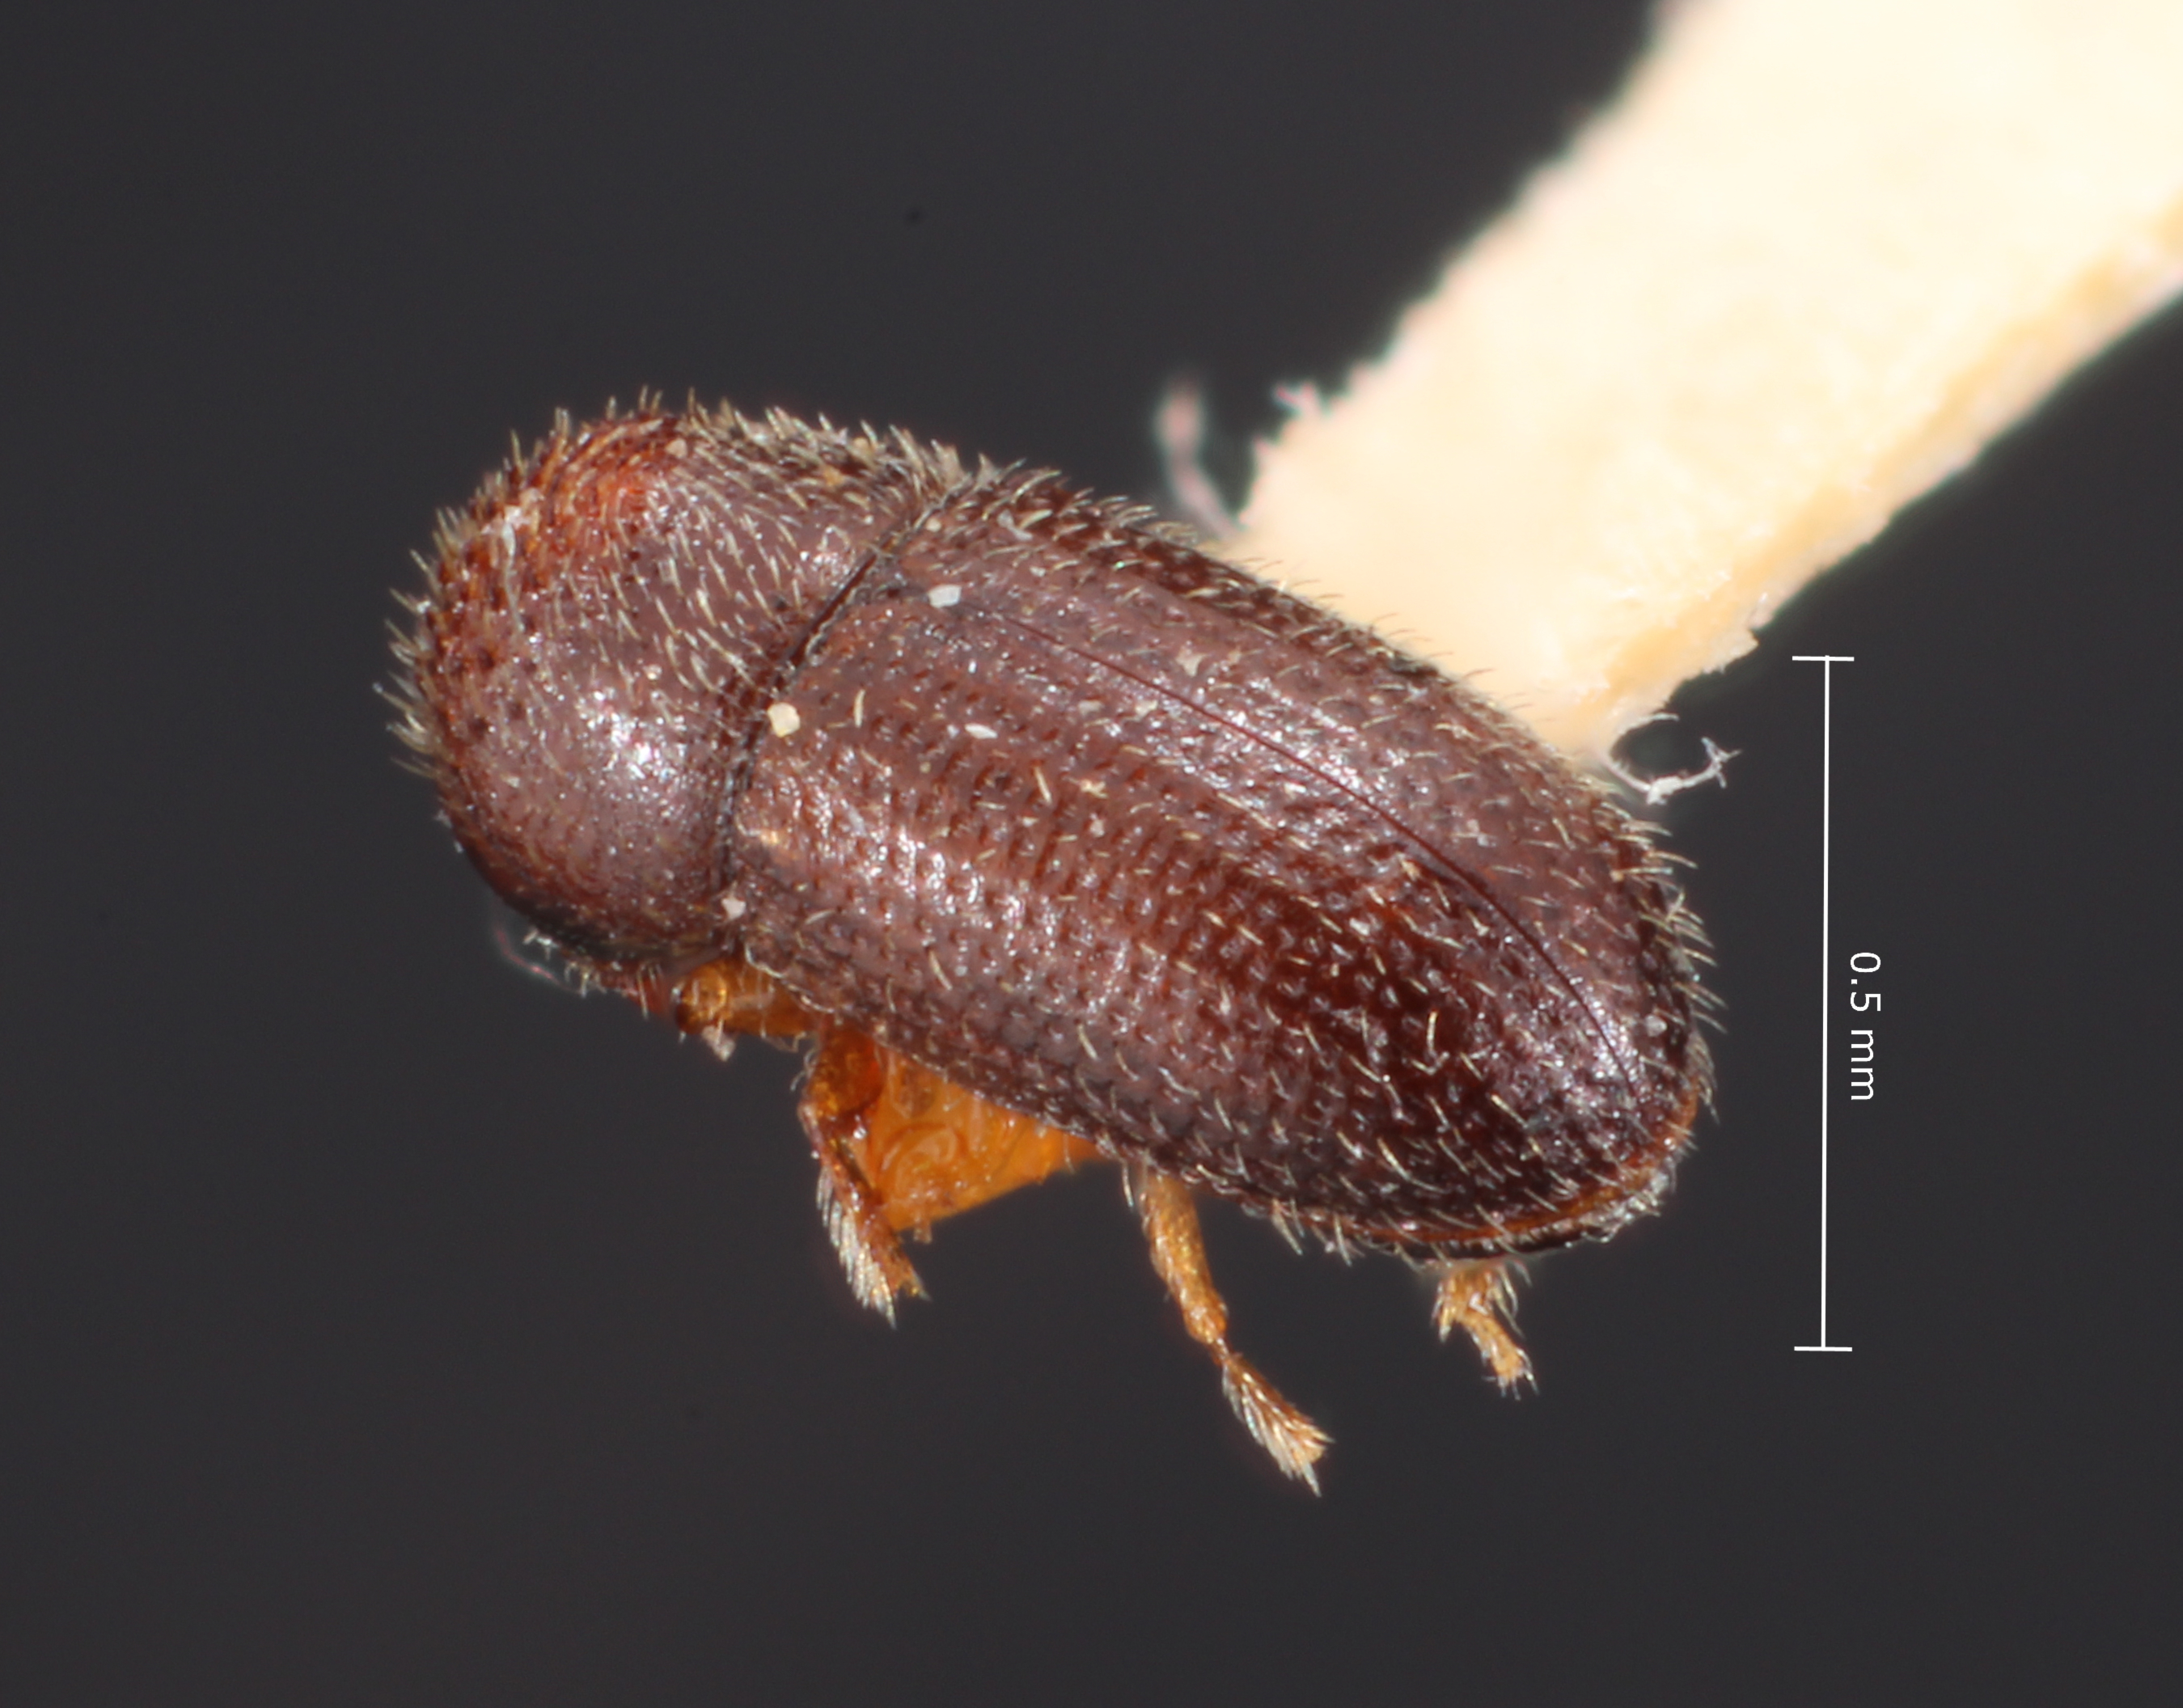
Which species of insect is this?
Hypothenemus pilosus
